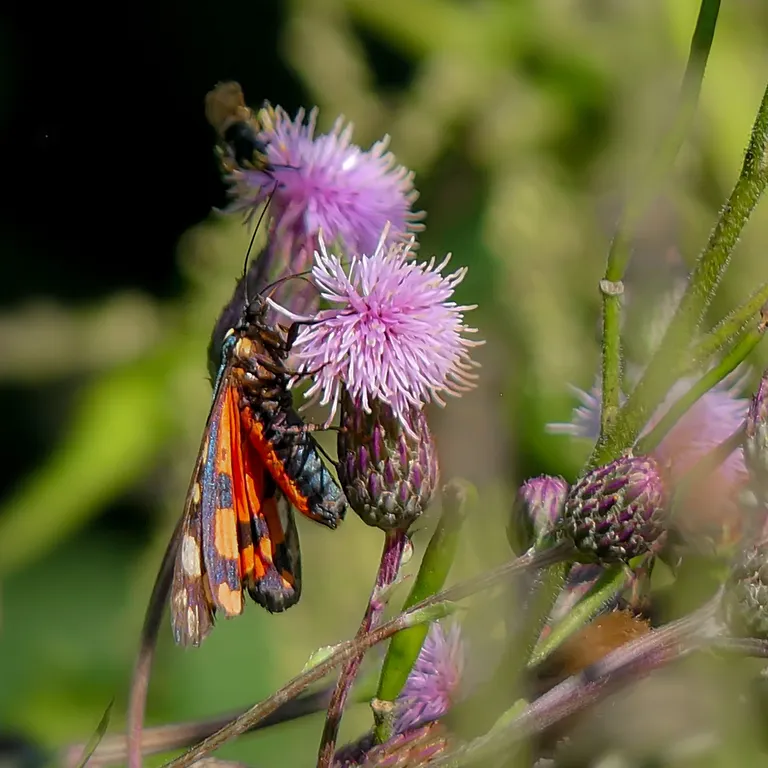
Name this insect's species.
Callimorpha dominula
